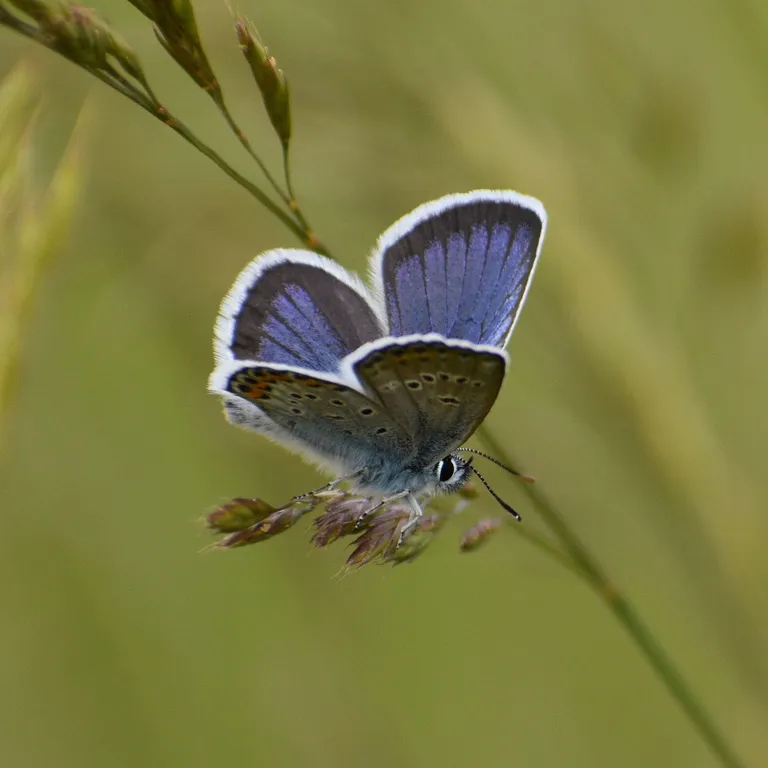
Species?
Plebejus argus
